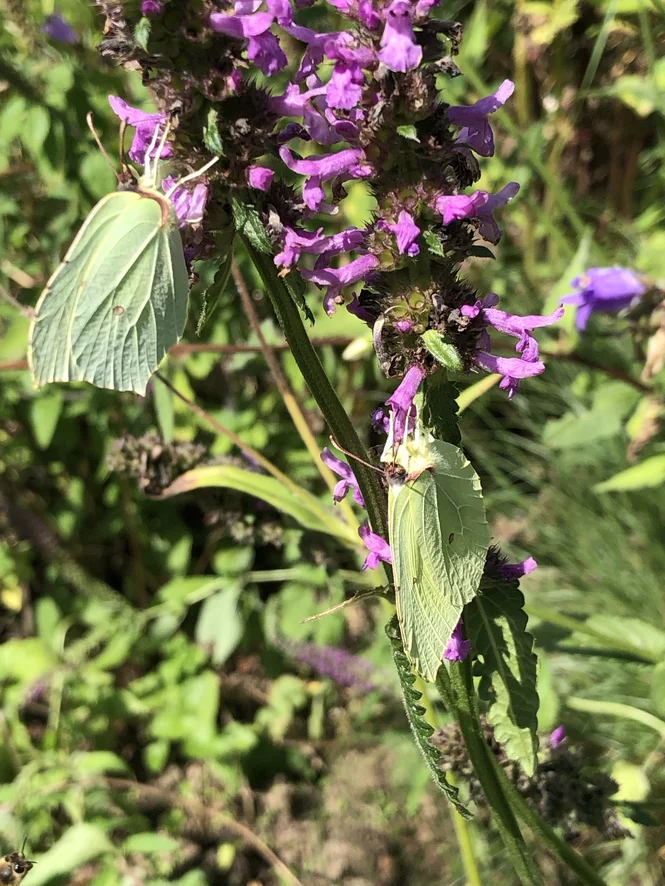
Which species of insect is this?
Gonepteryx rhamni
